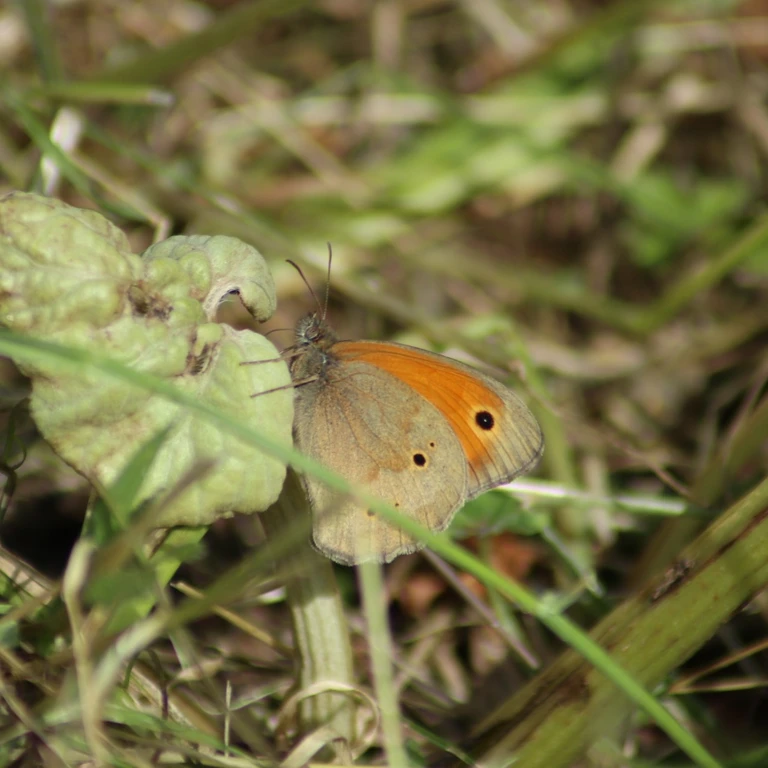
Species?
Maniola jurtina
